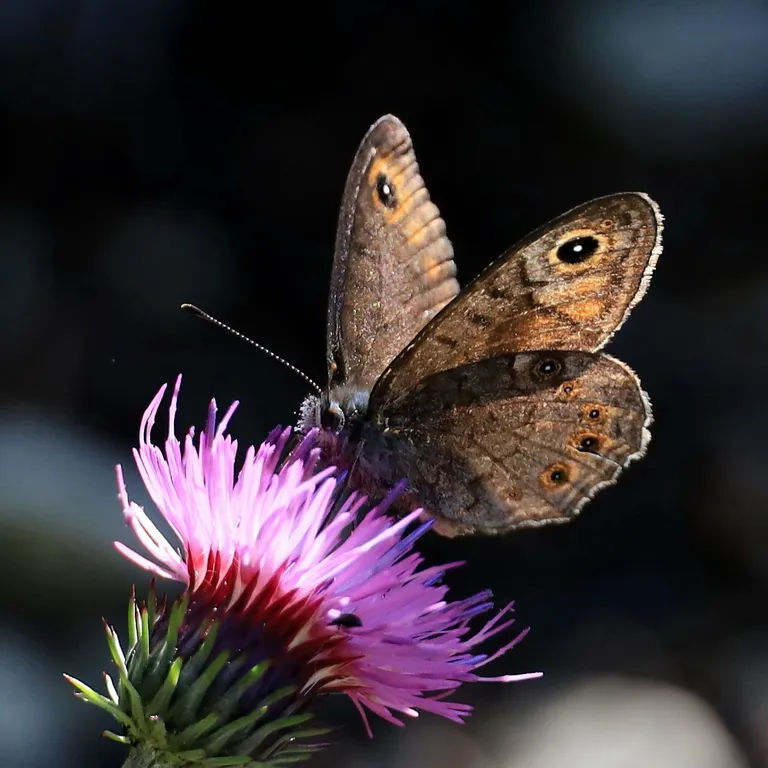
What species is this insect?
Lasiommata petropolitana (also Pararge petropolitana)
